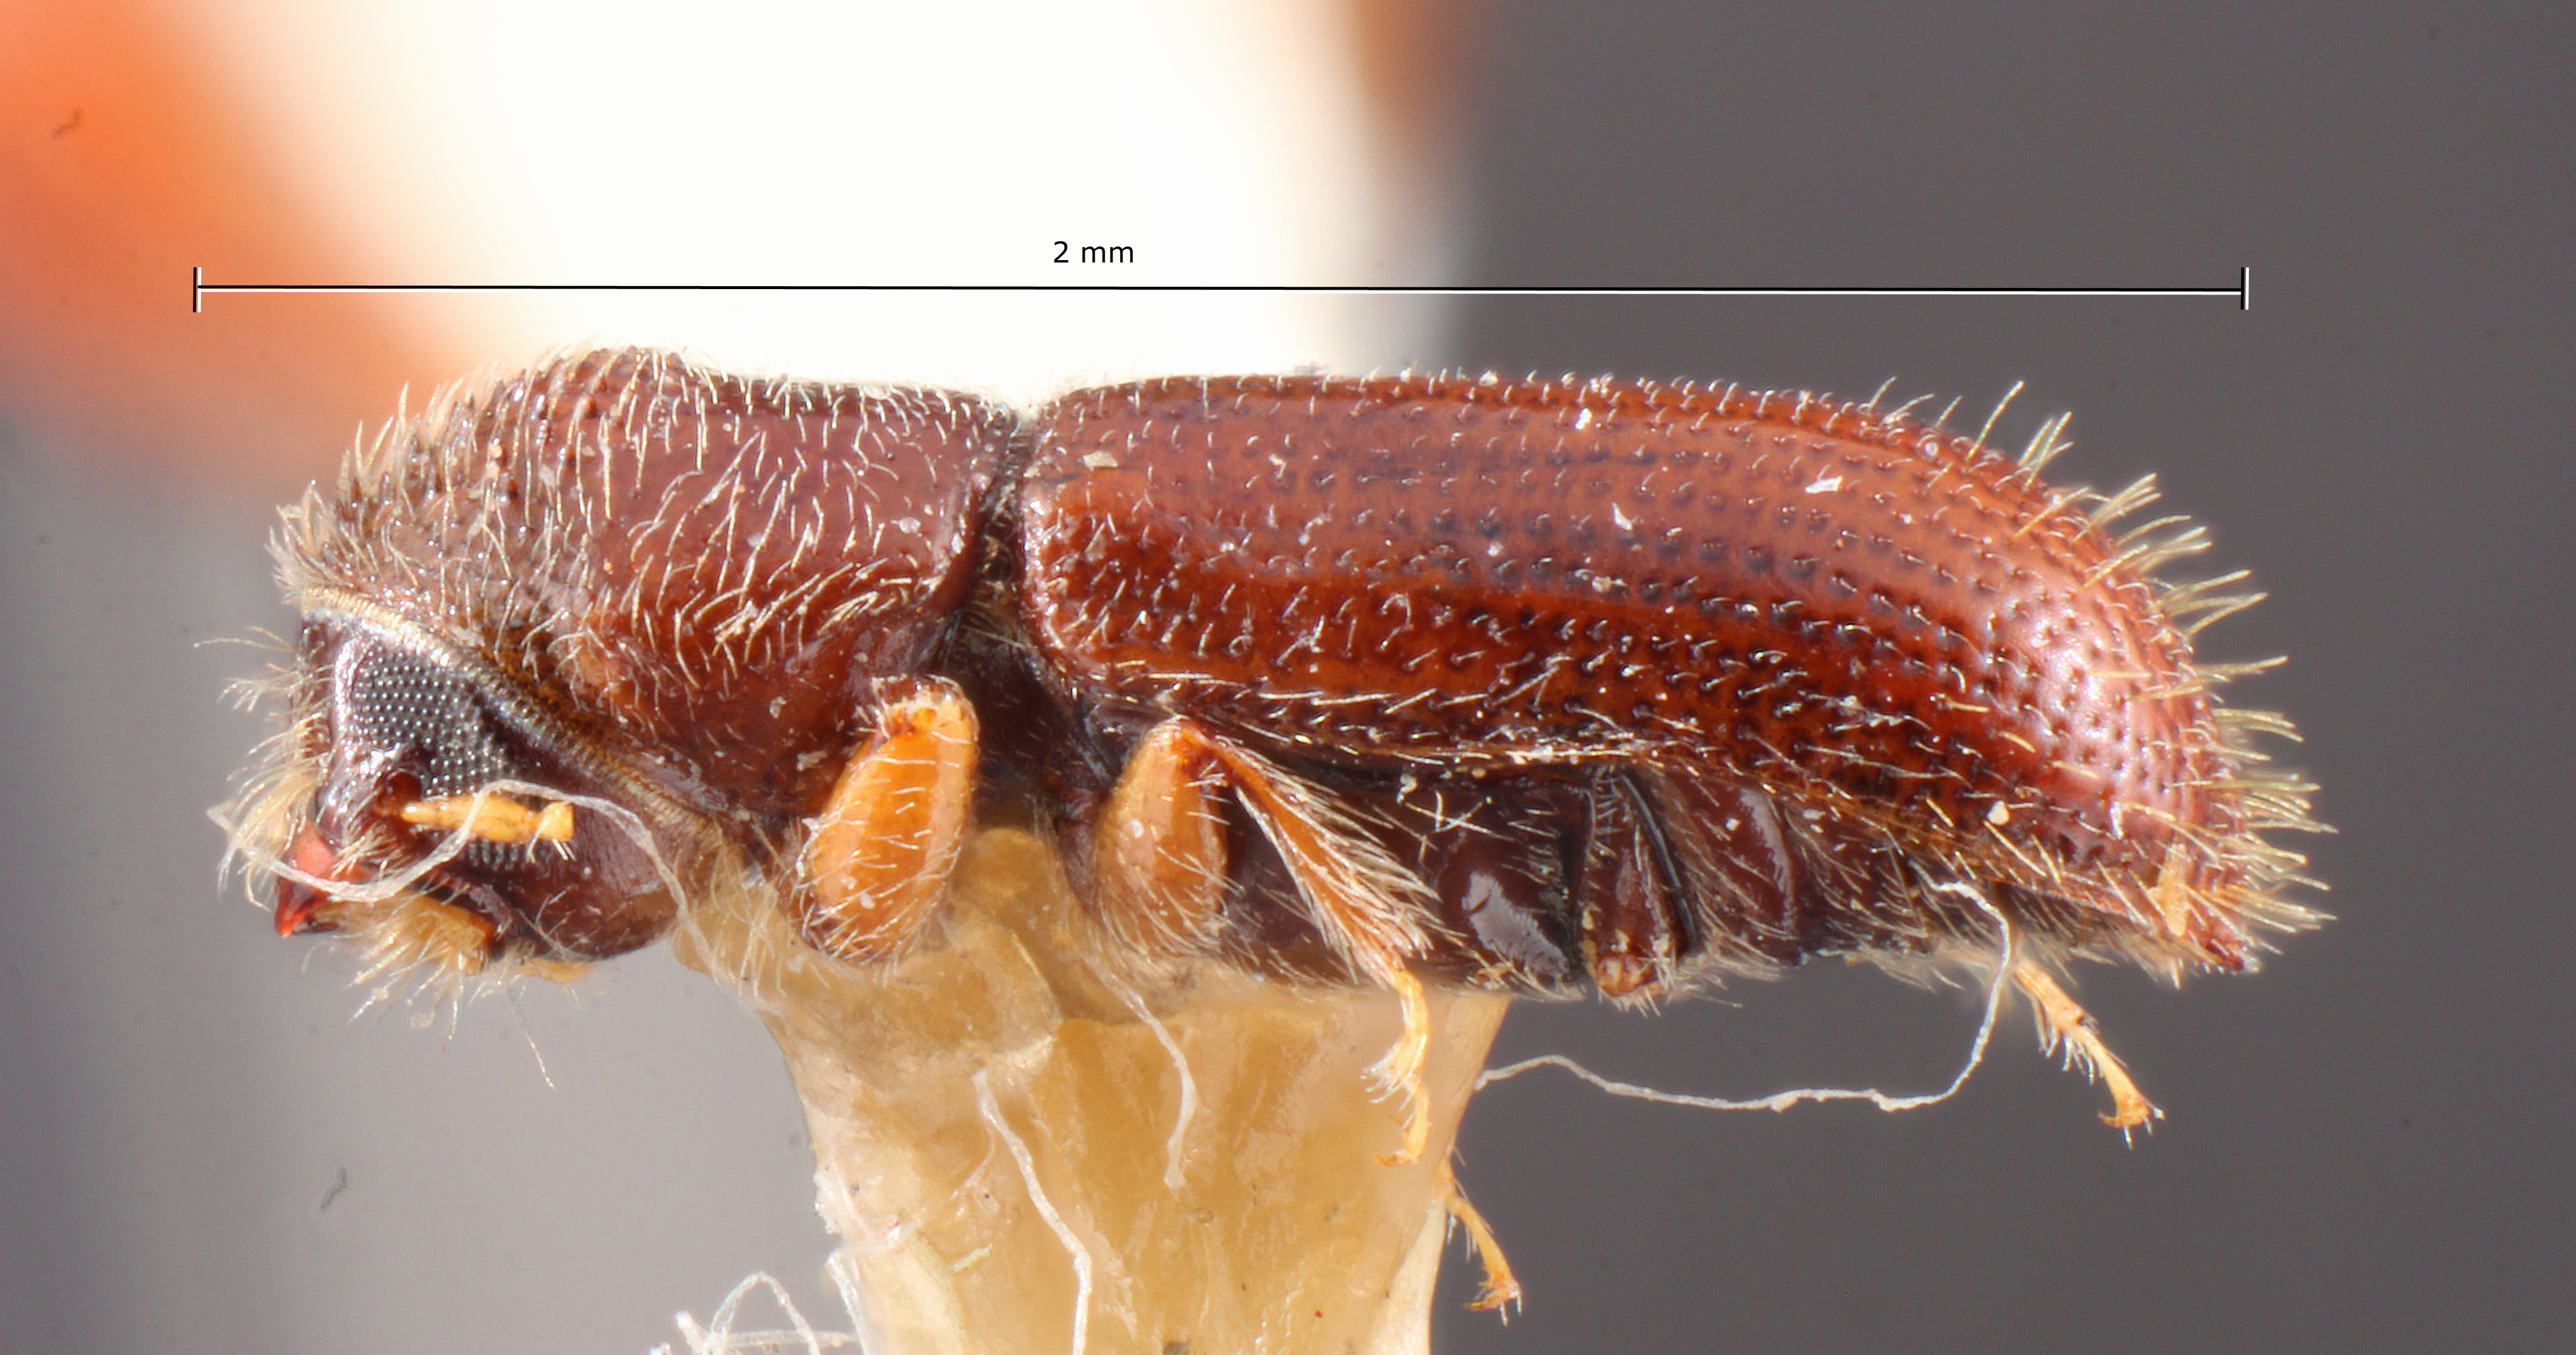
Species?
Pityophthorus subopacus
